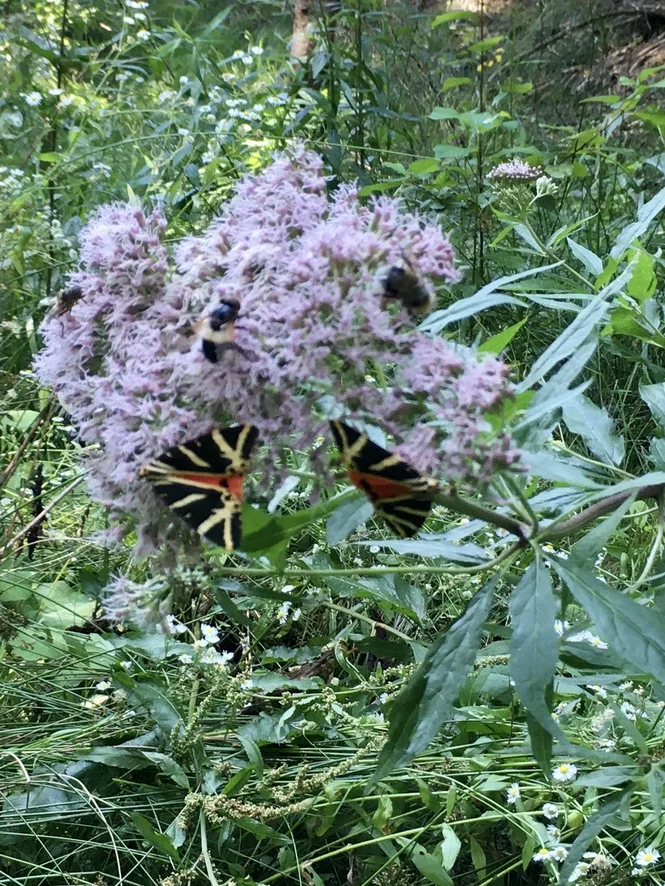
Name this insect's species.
Euplagia quadripunctaria
